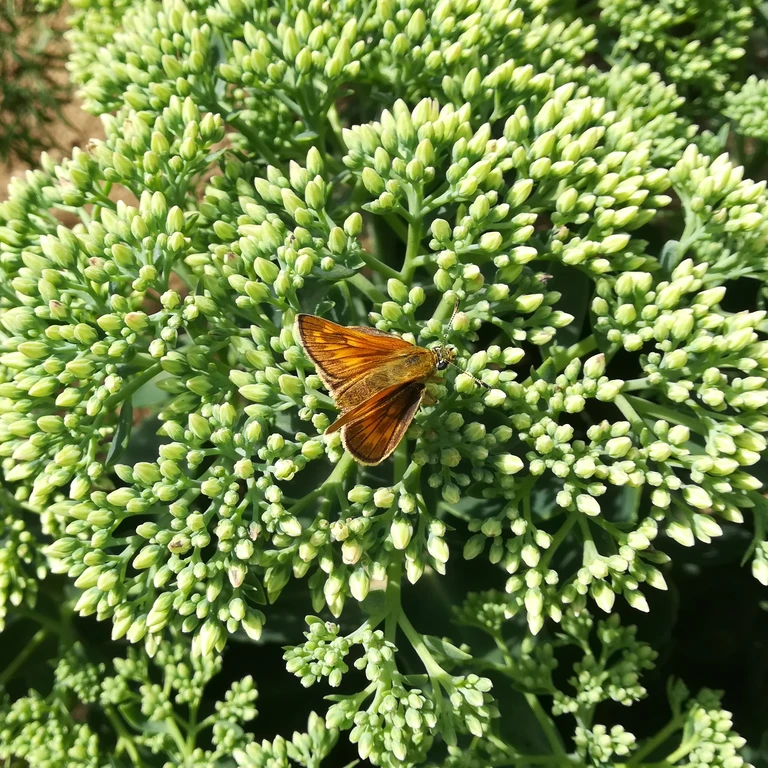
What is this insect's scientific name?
Ochlodes sylvanus (also Ochlodes venata)
